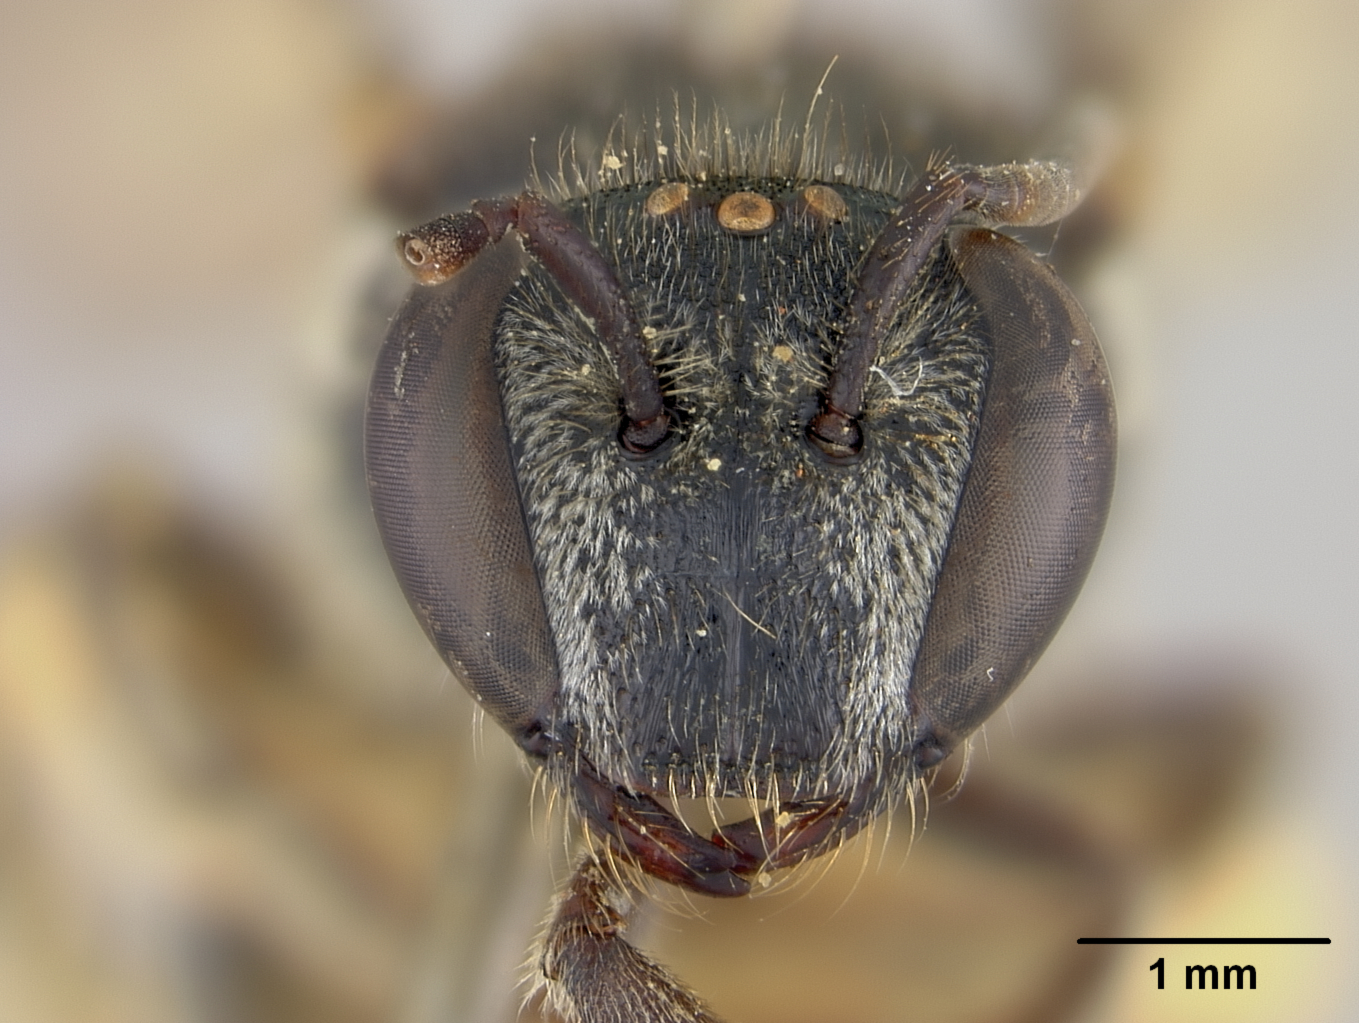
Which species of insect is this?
Nomia subpurpurea
